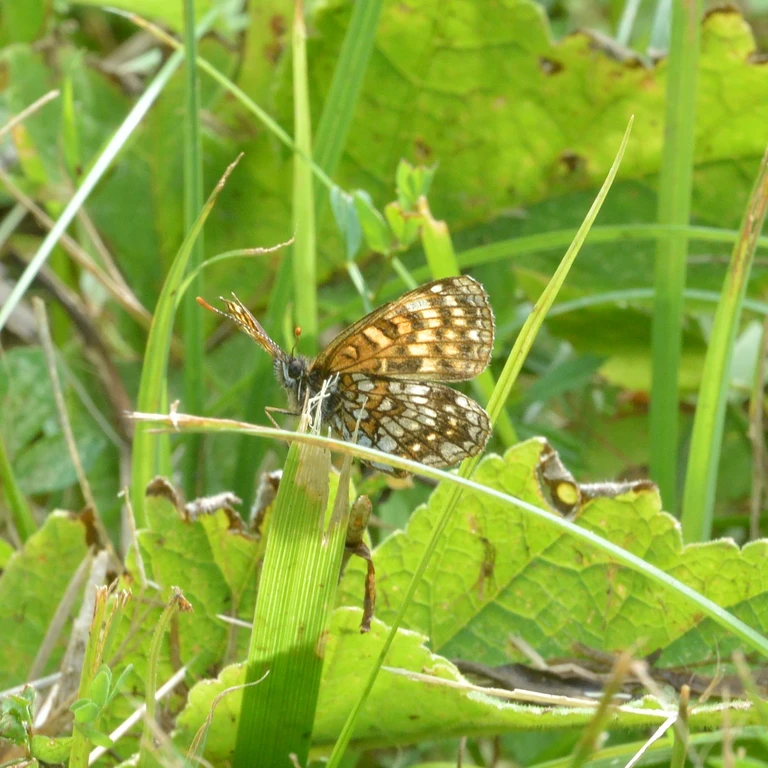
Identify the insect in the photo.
Melitaea diamina
